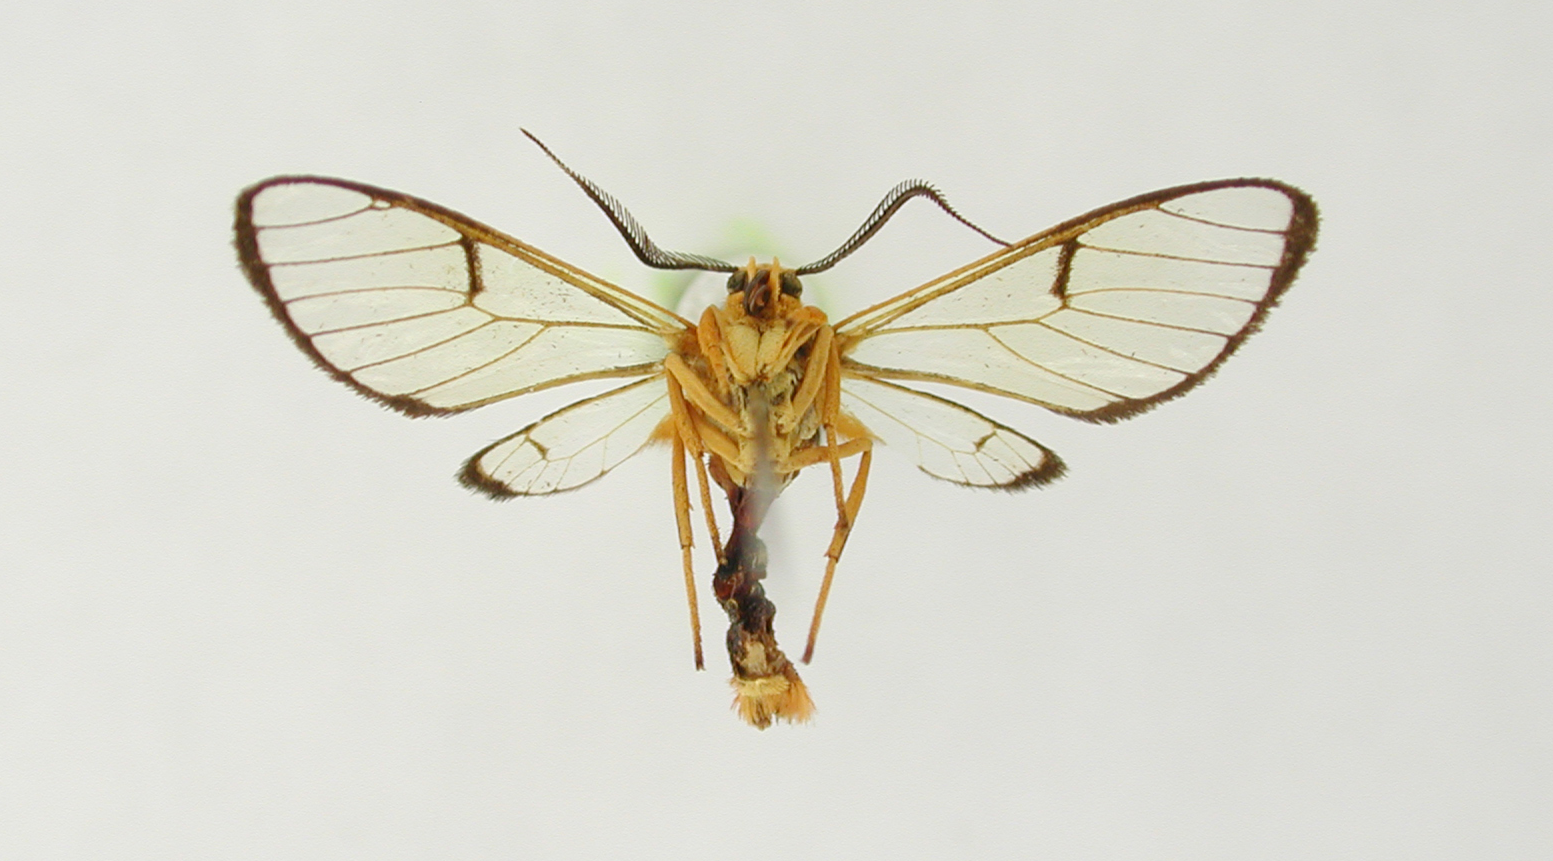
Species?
Argyroeides auranticincta
